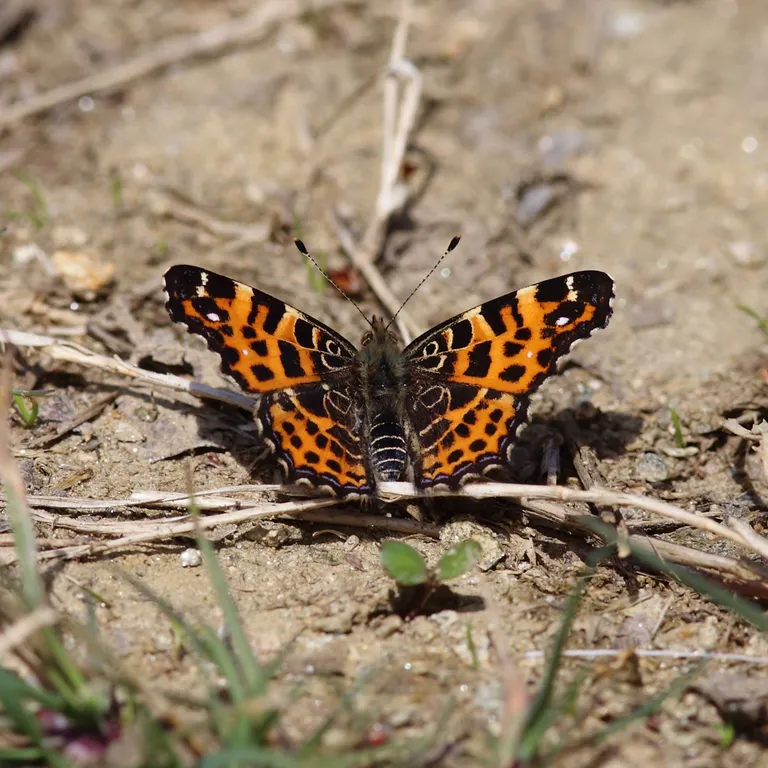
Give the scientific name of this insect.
Araschnia levana
